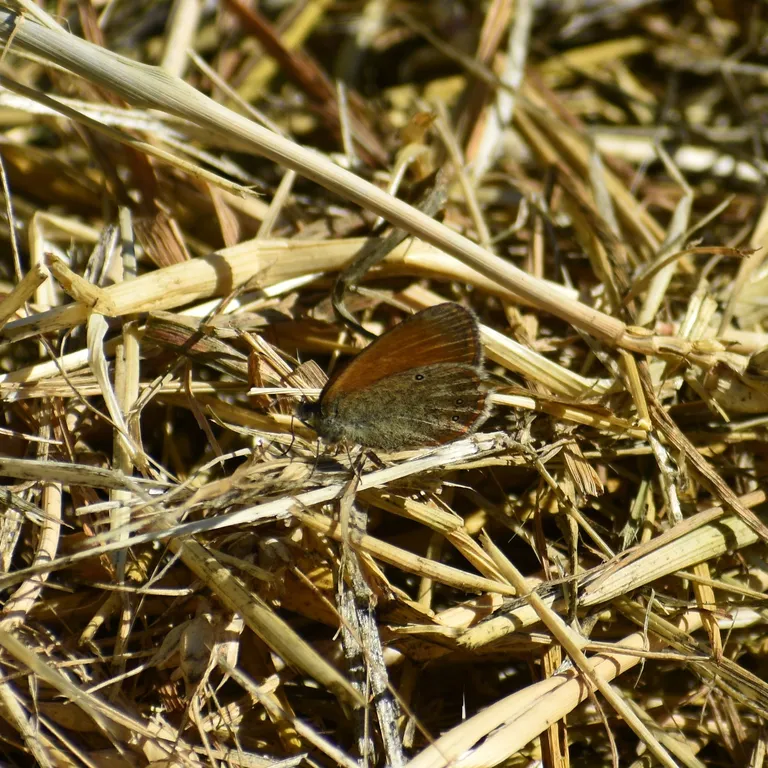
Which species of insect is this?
Coenonympha glycerion (also Coenonympha iphis)
